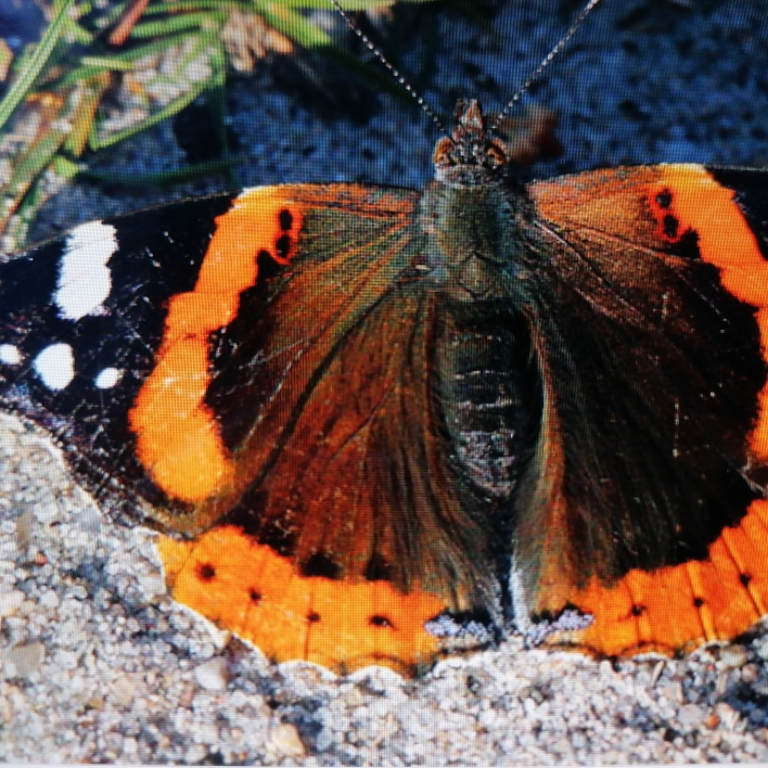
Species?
Vanessa atalanta
